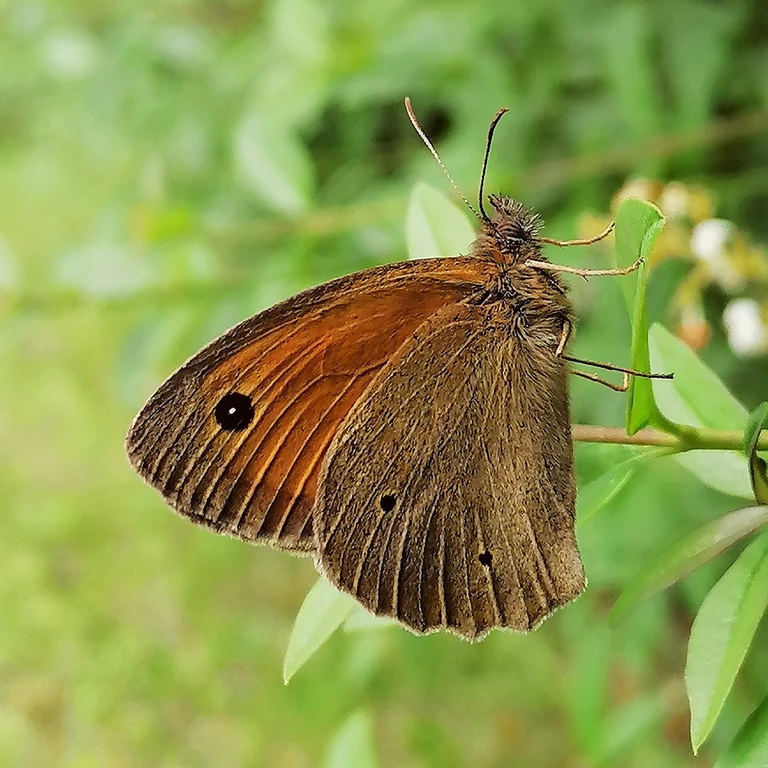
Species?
Maniola jurtina
